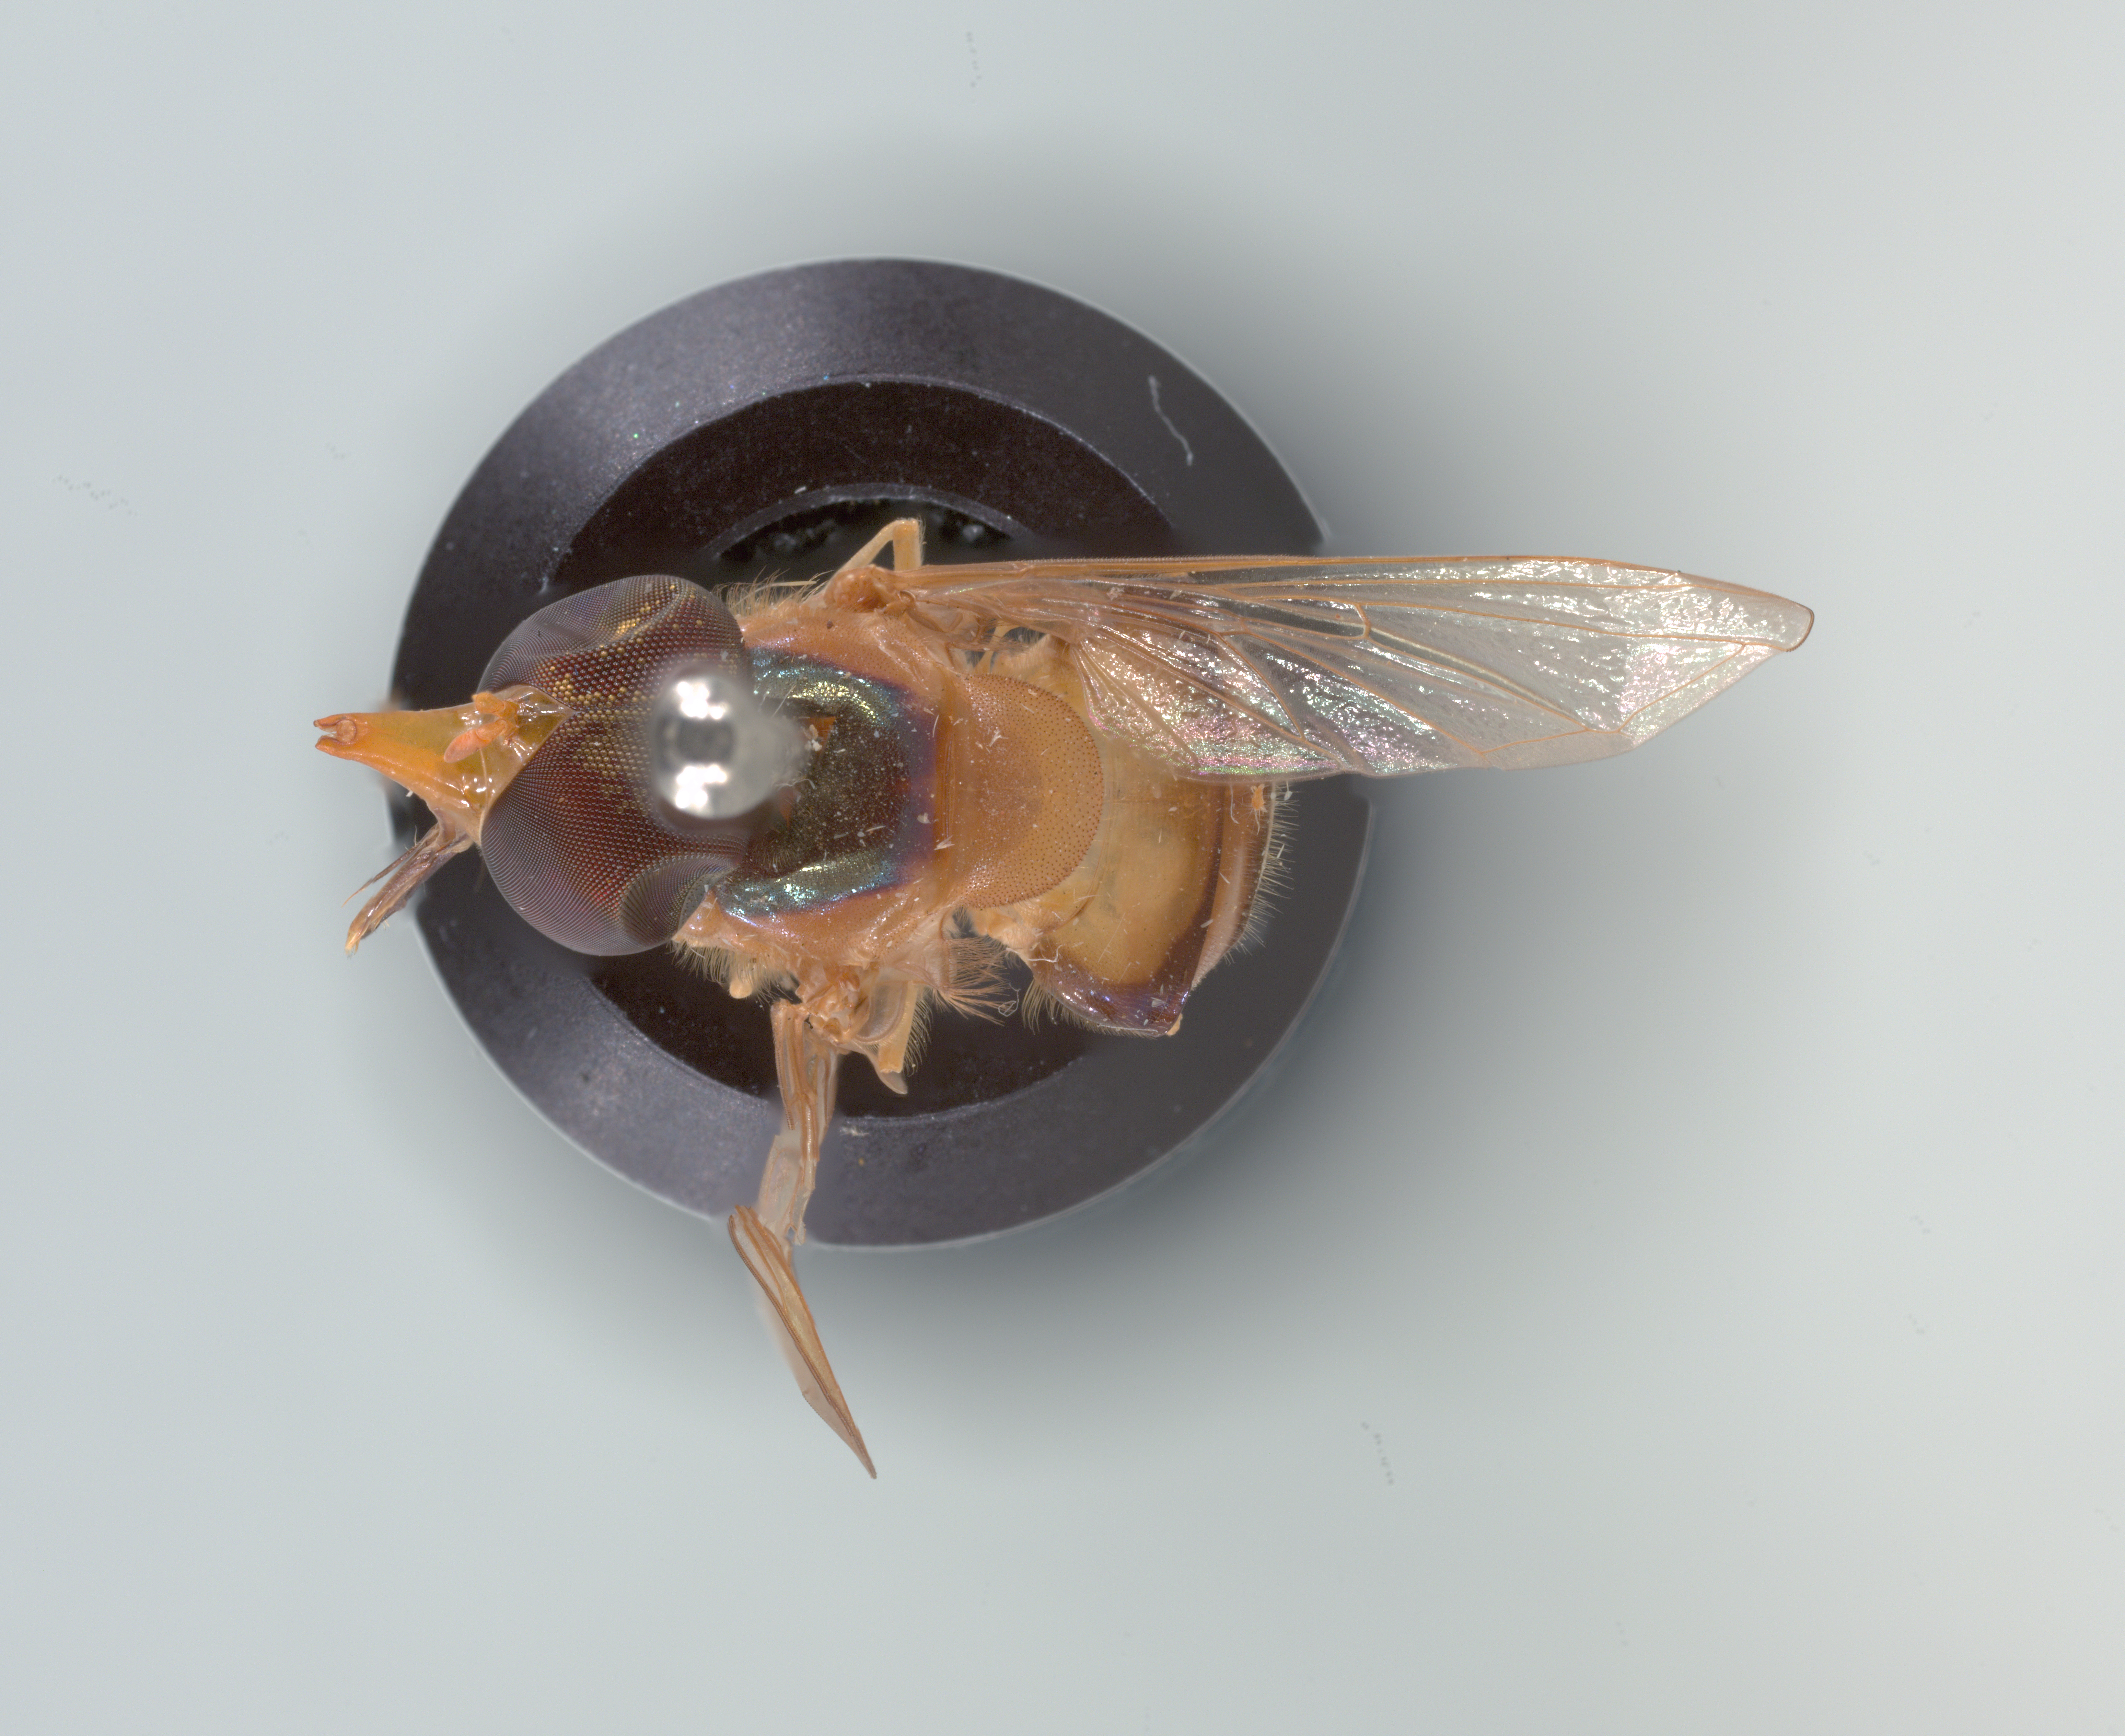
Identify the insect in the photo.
Rhingia pellucens
